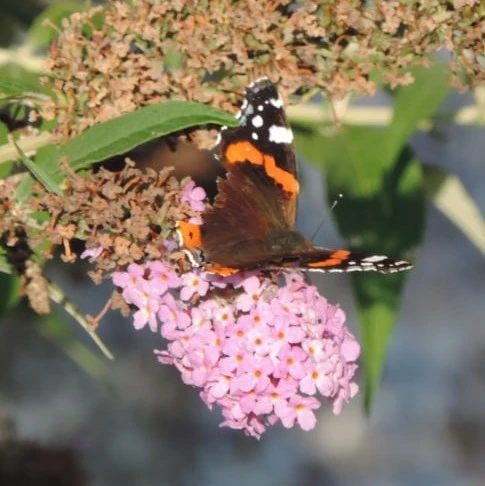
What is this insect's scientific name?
Vanessa atalanta
